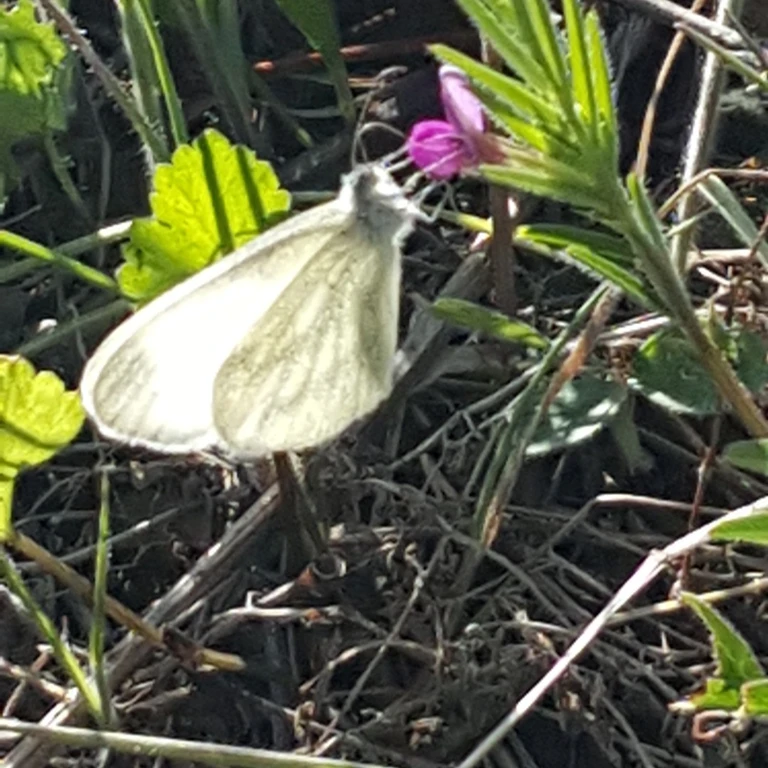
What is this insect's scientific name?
Leptidea sinapis/juvernica
